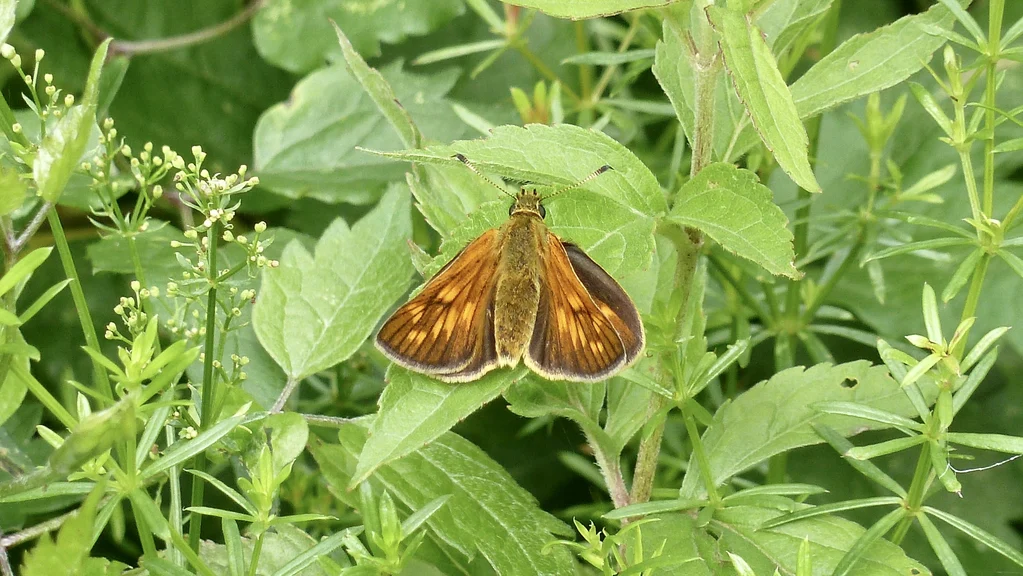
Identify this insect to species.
Ochlodes sylvanus (also Ochlodes venata)
